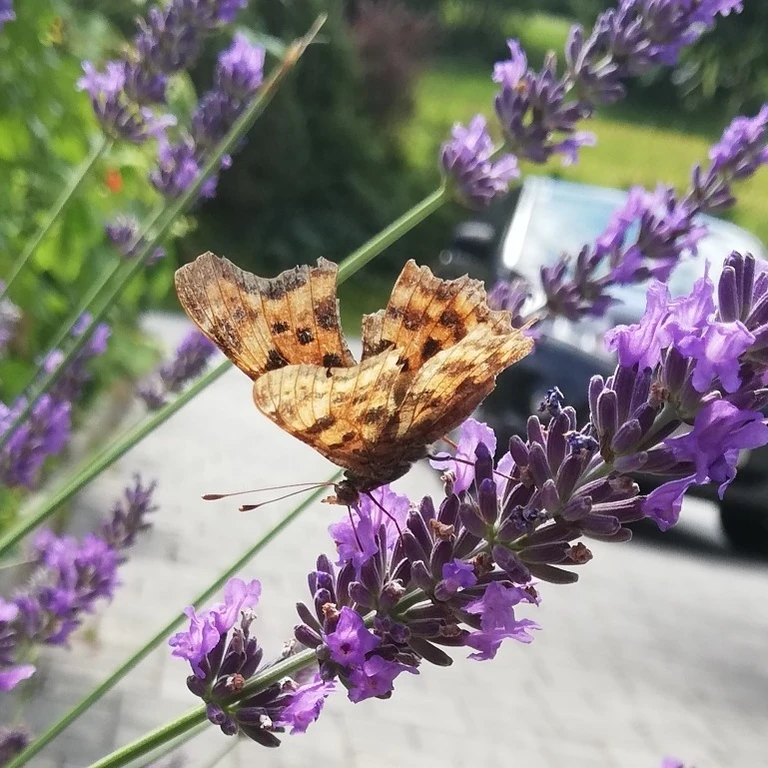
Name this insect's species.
Polygonia c-album
